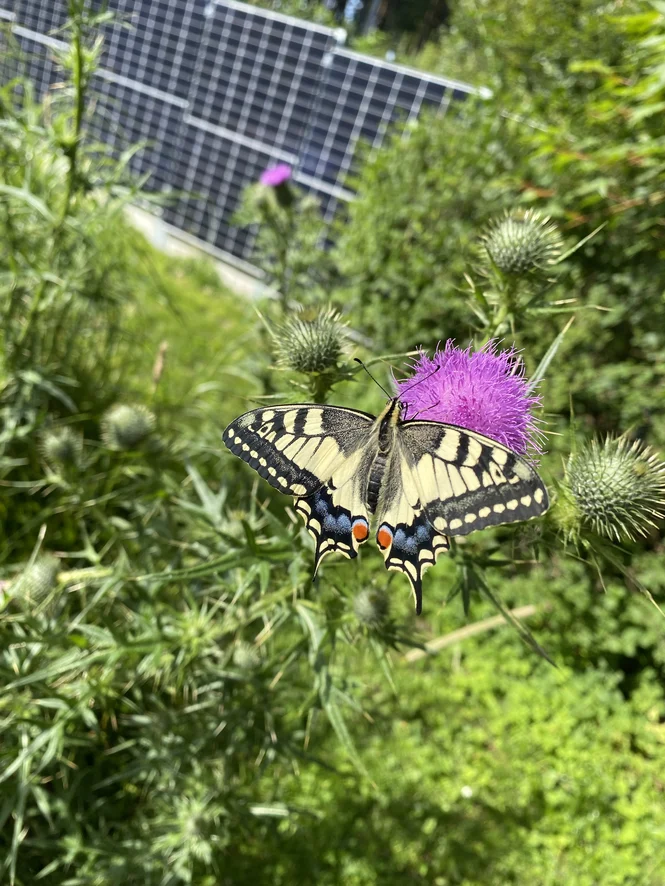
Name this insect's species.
Papilio machaon
